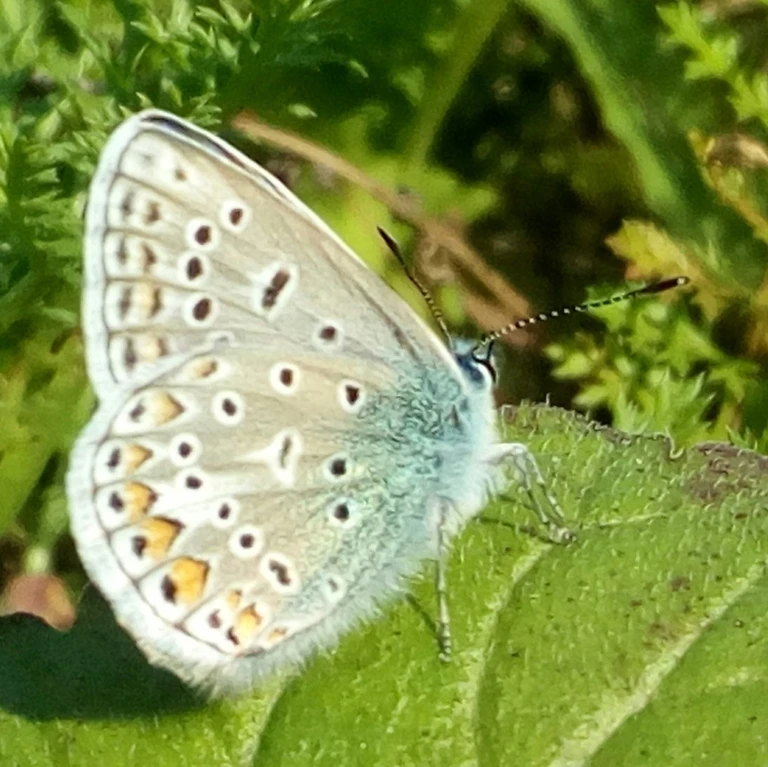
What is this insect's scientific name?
Polyommatus icarus
